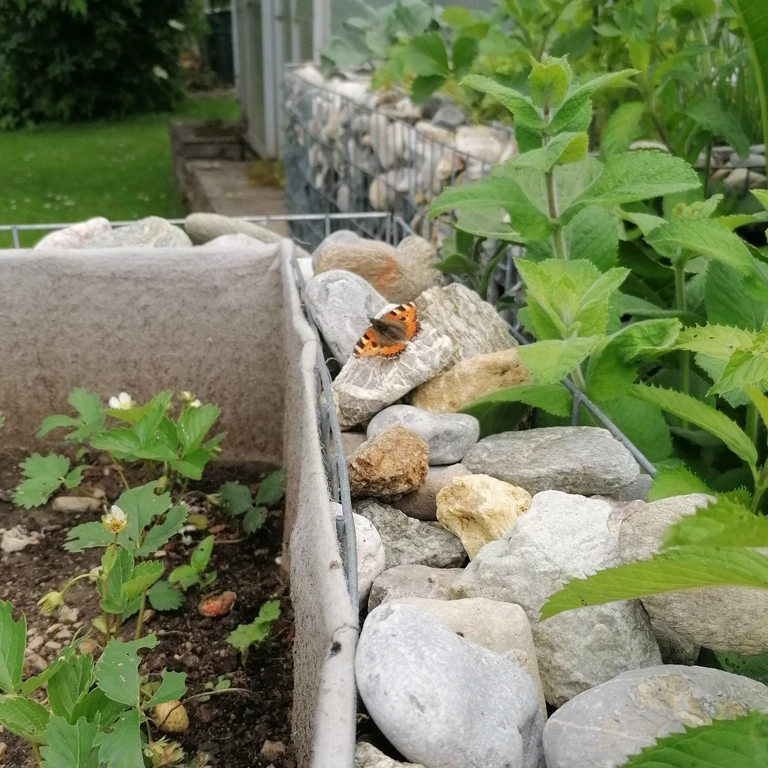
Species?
Aglais urticae
